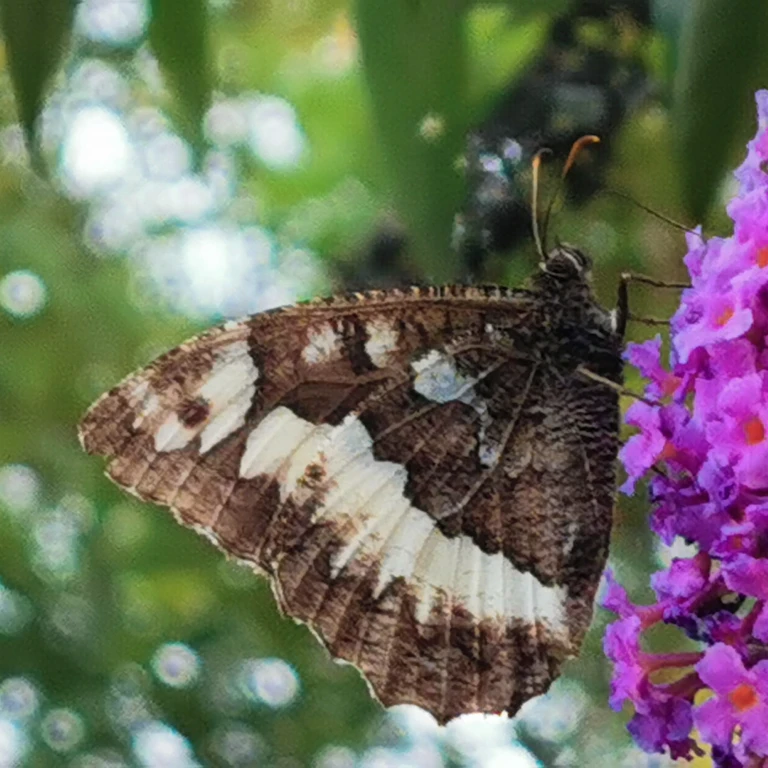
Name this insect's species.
Brintesia circe
